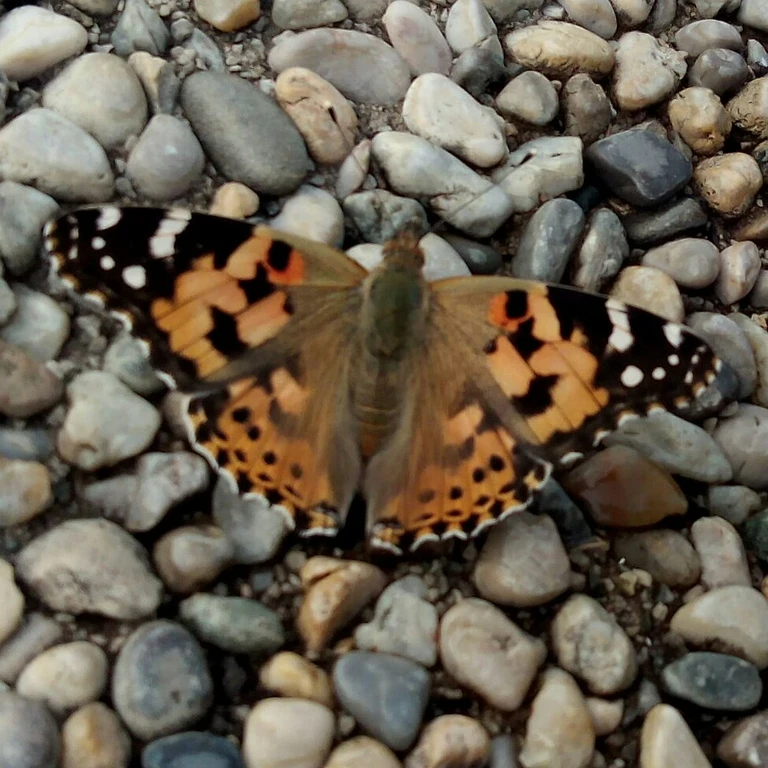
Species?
Vanessa cardui
